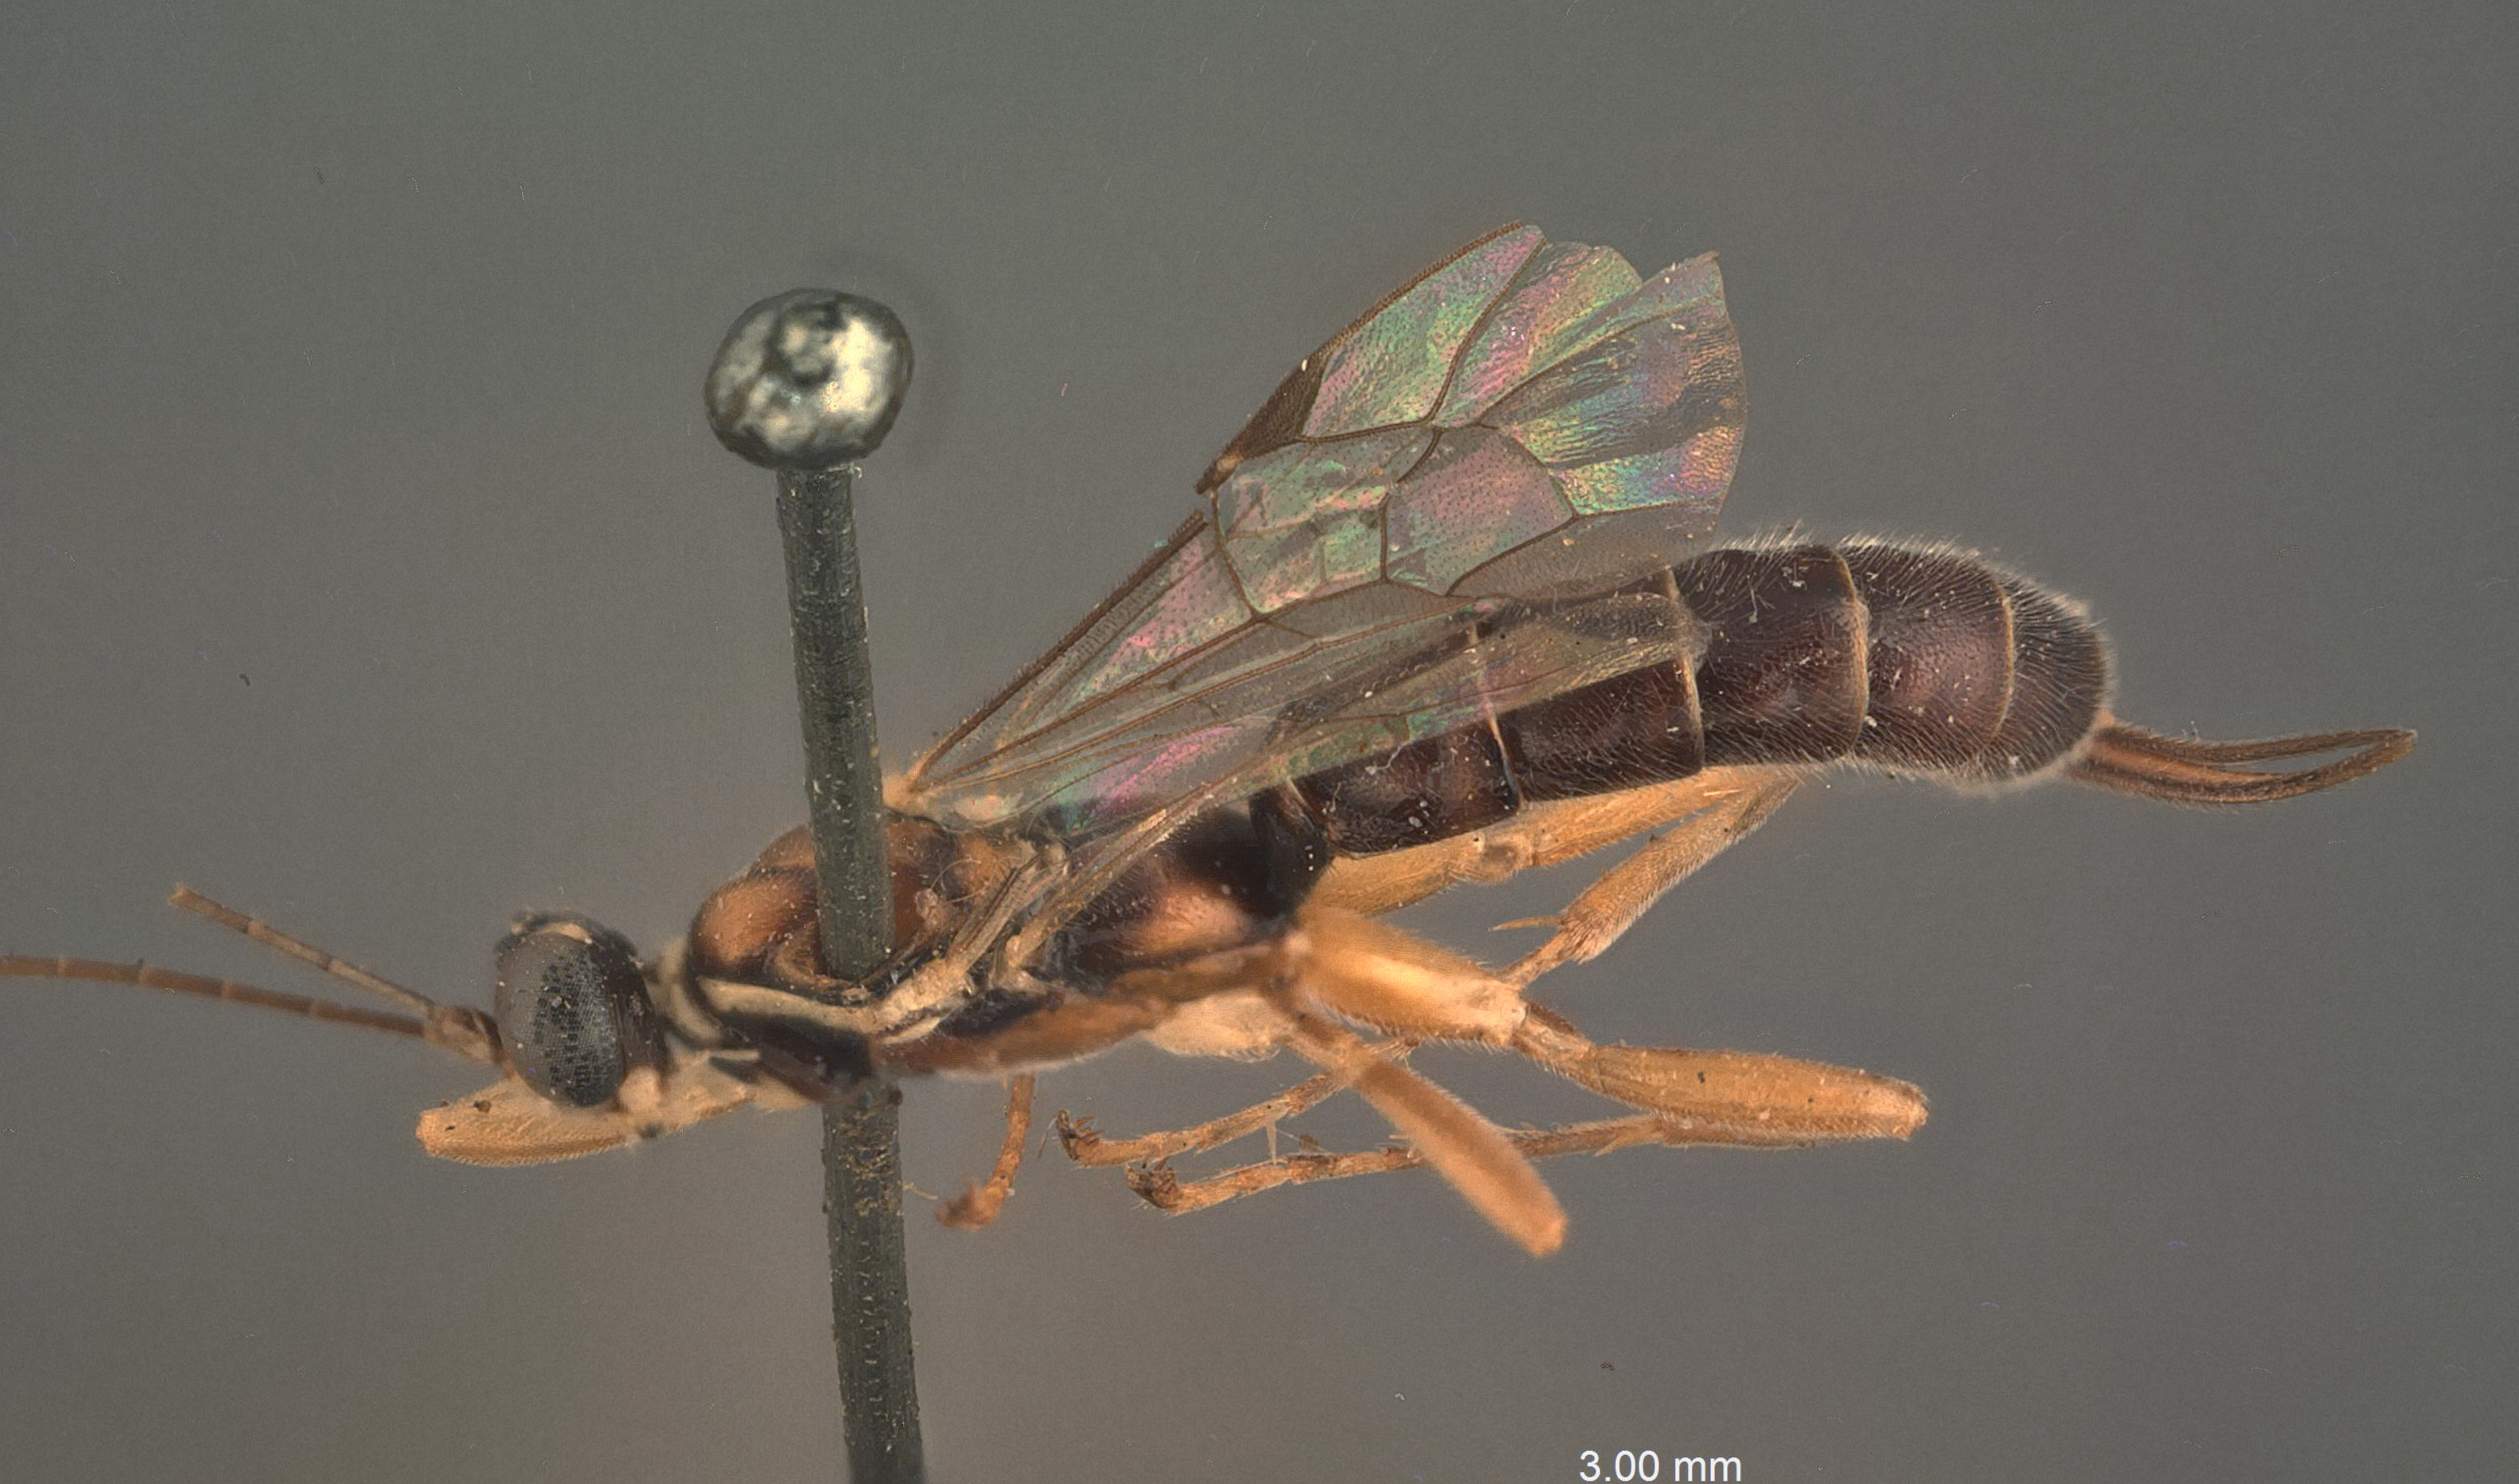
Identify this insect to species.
Clistopyga pulchripicta
